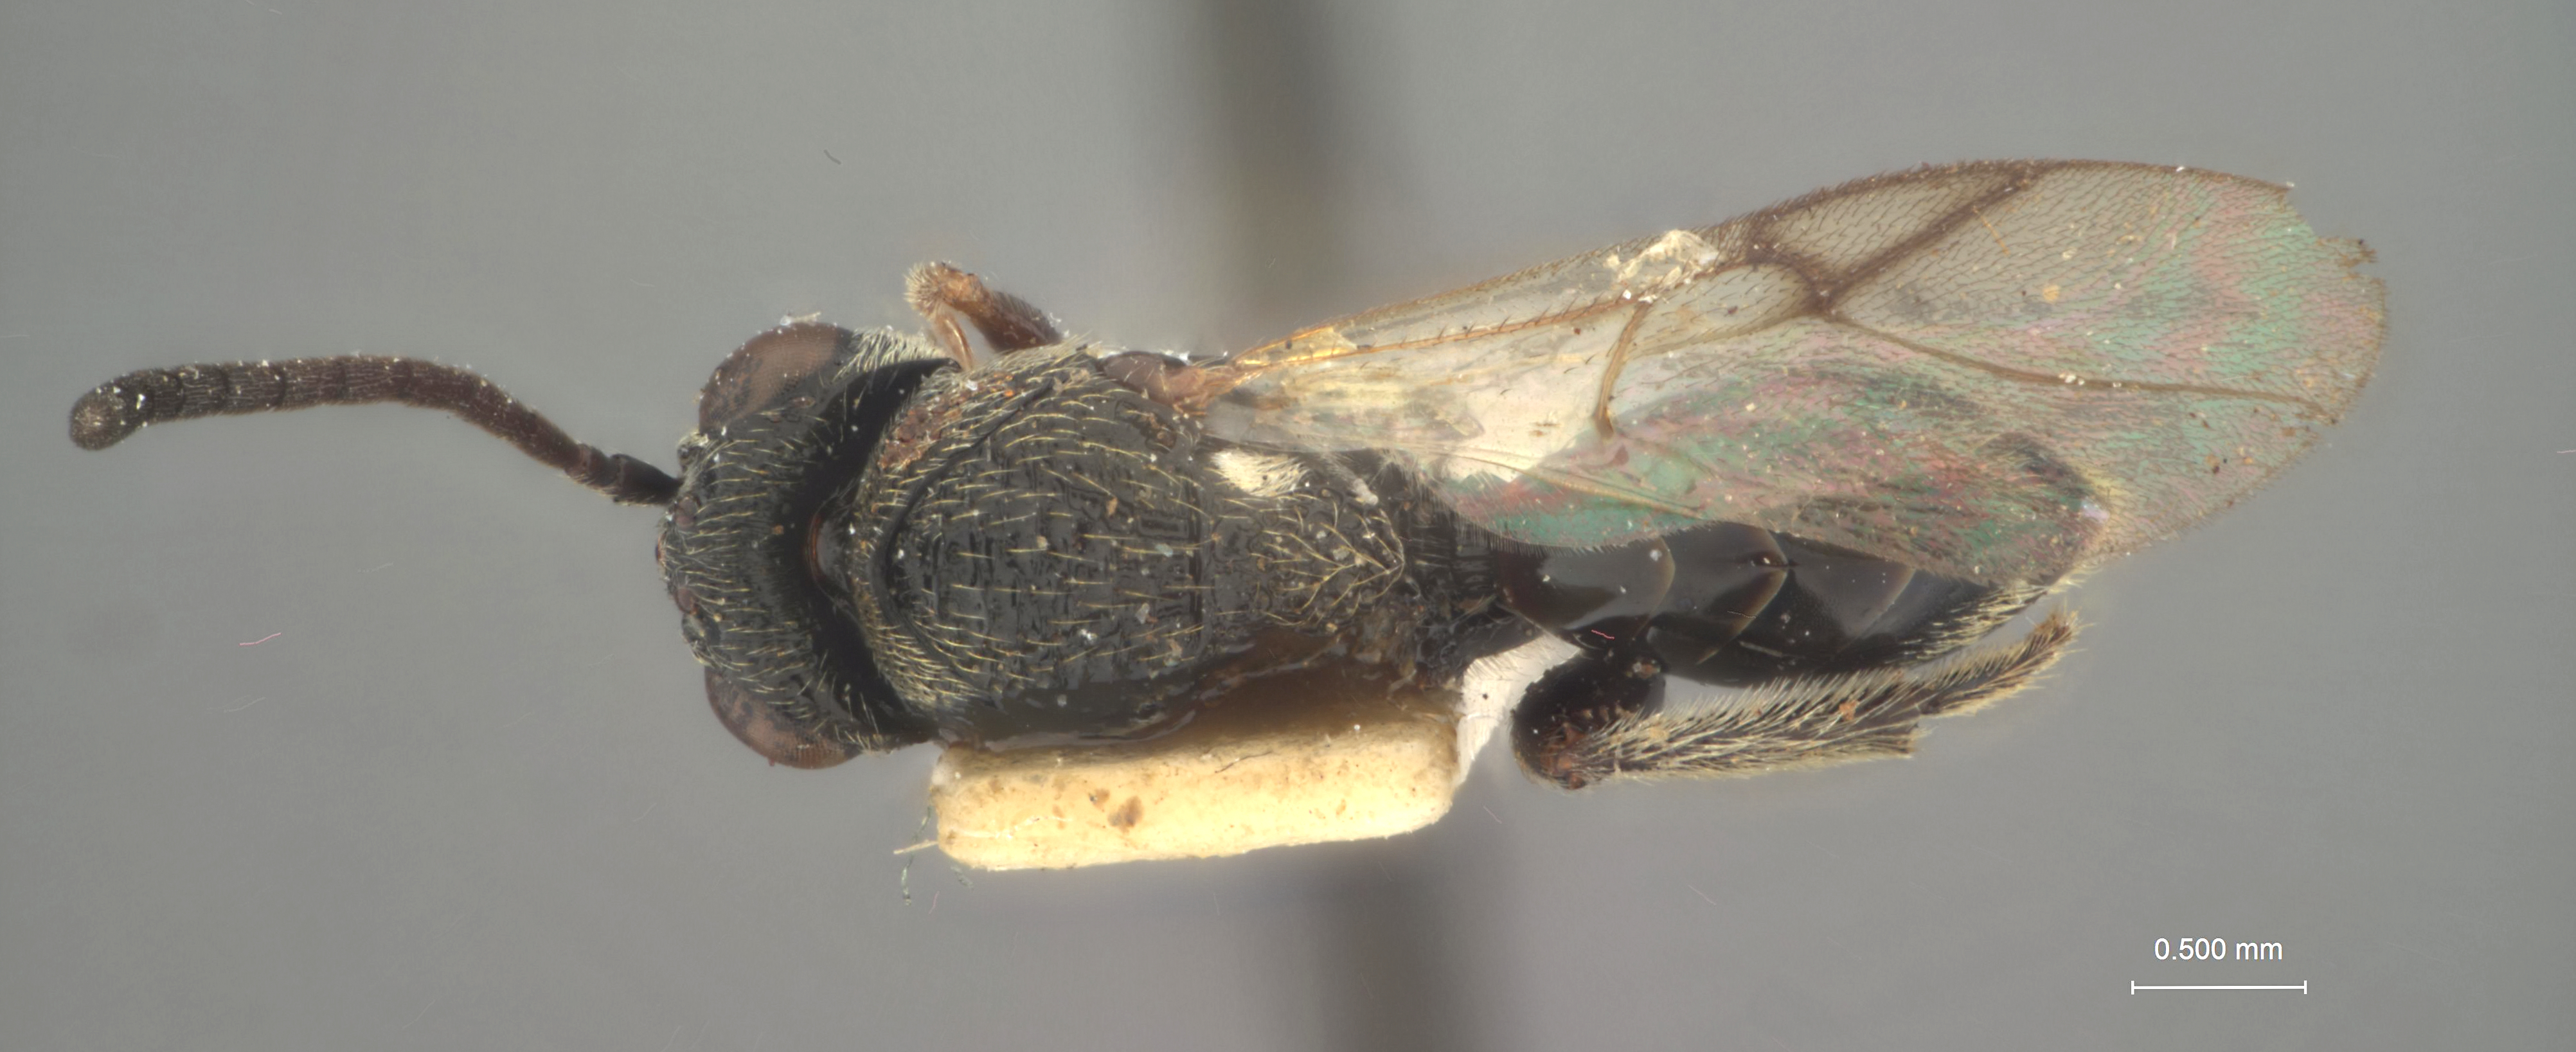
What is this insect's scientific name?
Allocynips dyak
